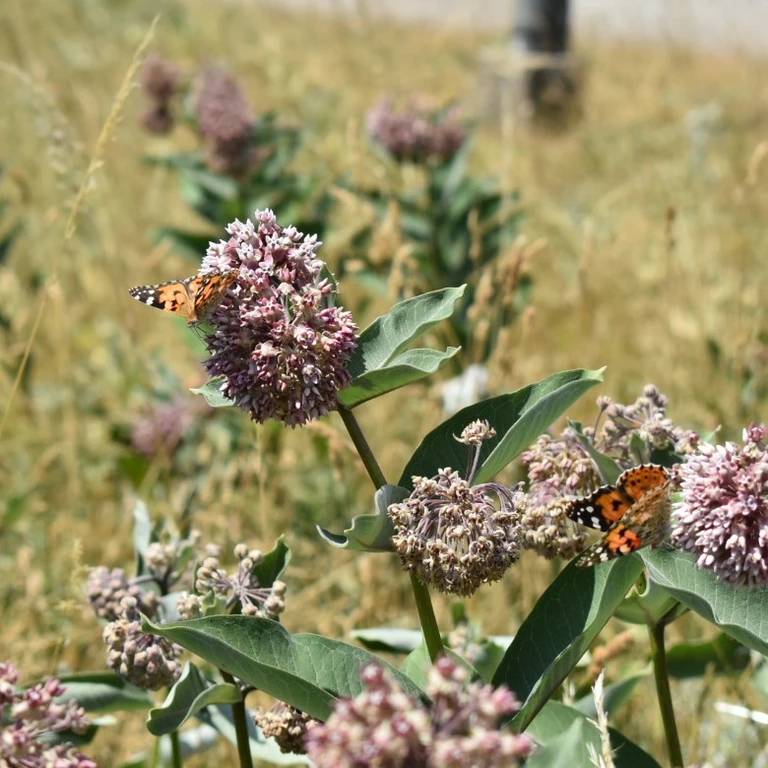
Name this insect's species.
Vanessa cardui
